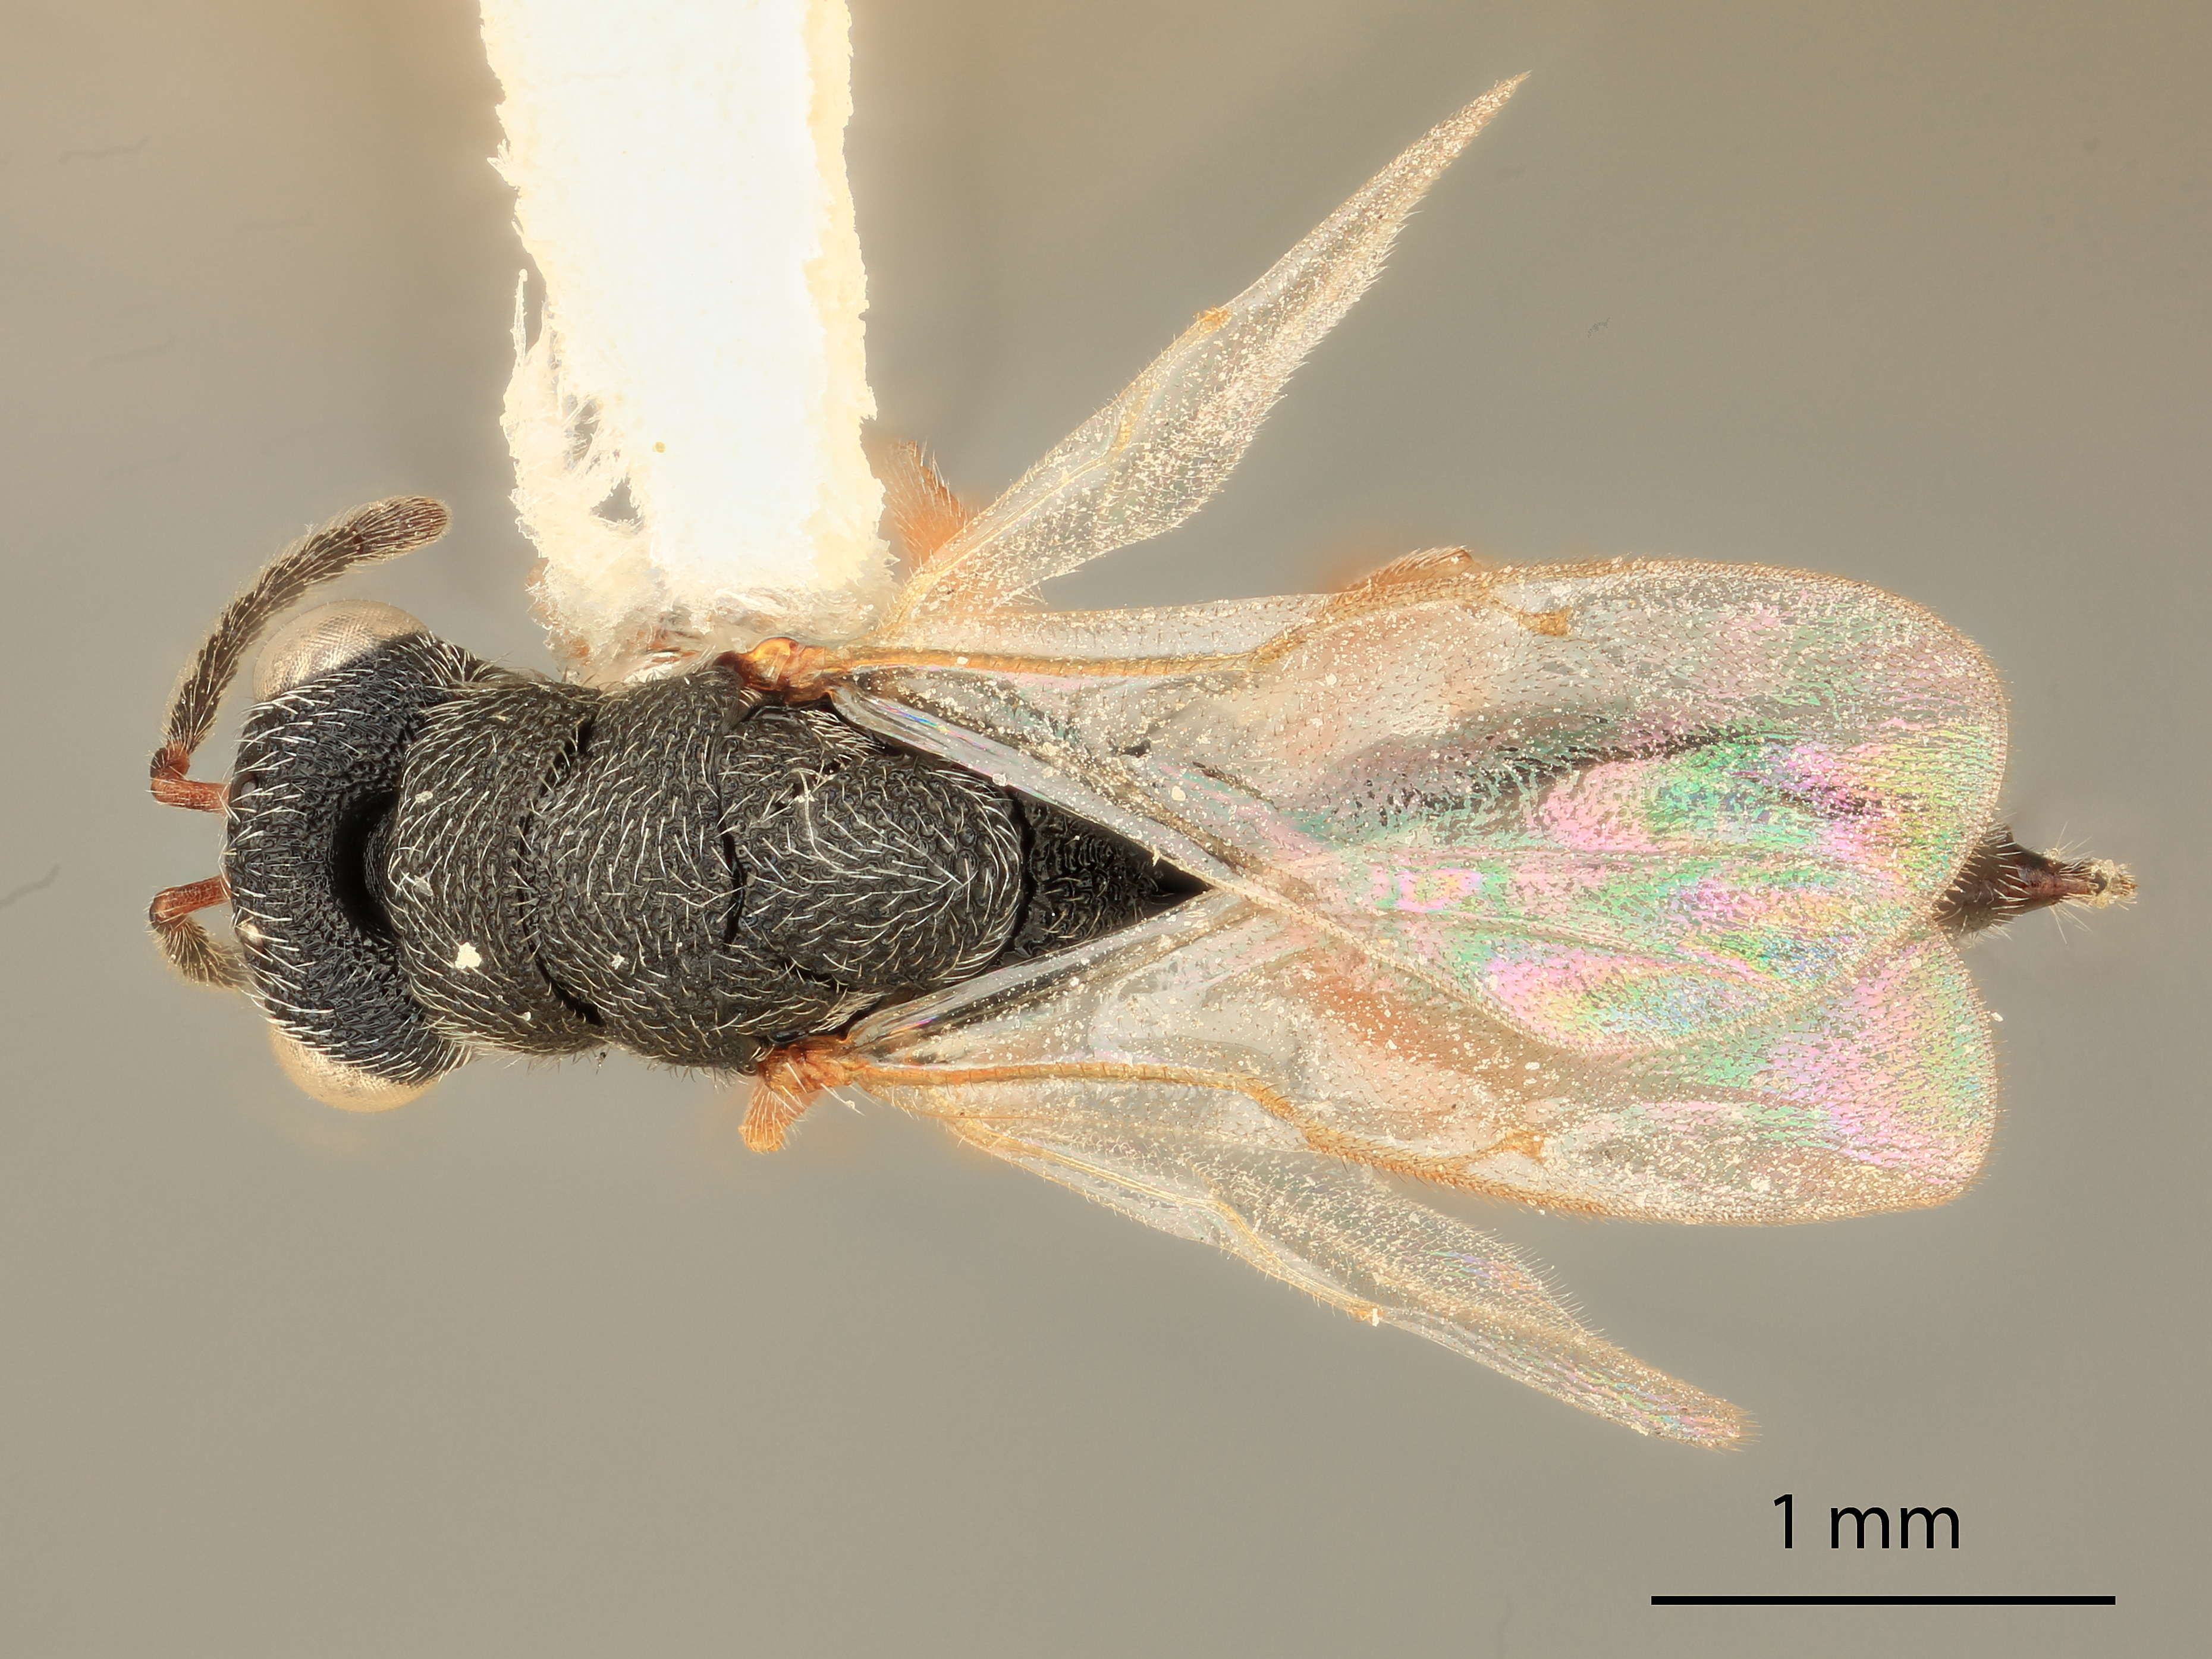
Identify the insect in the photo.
Eurytoma orbicaulis
